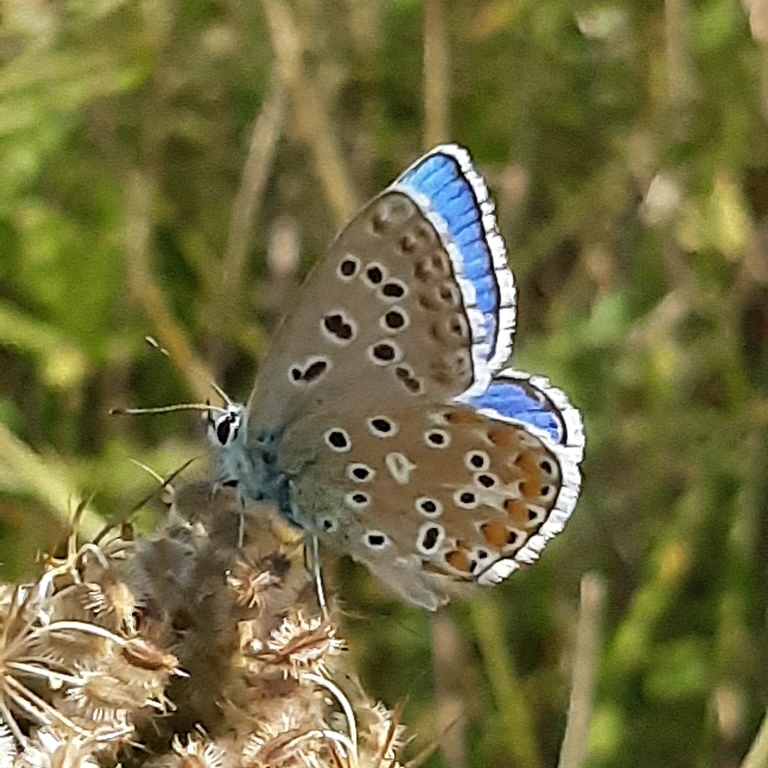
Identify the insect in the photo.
Lysandra bellargus
